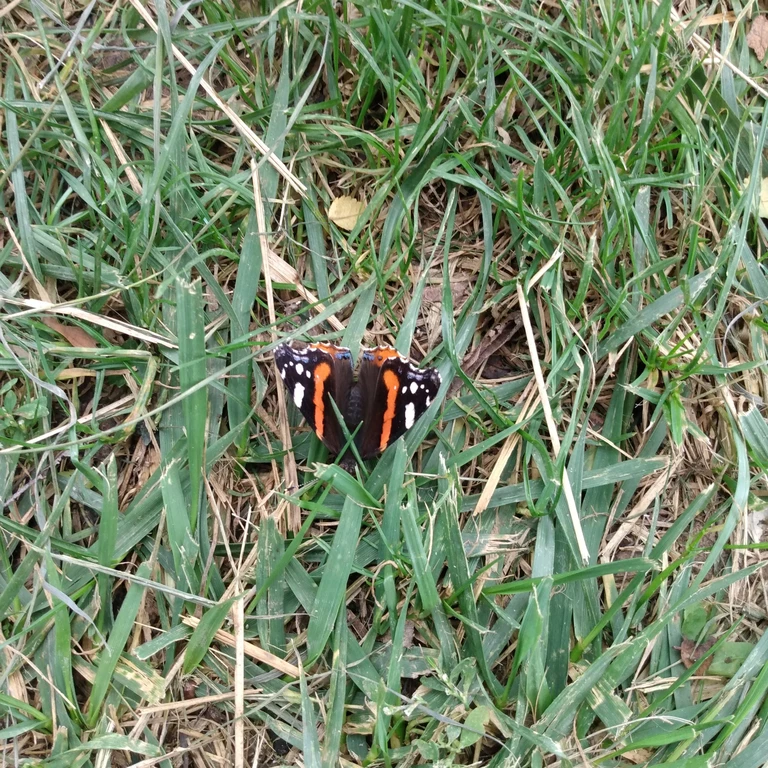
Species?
Vanessa atalanta
